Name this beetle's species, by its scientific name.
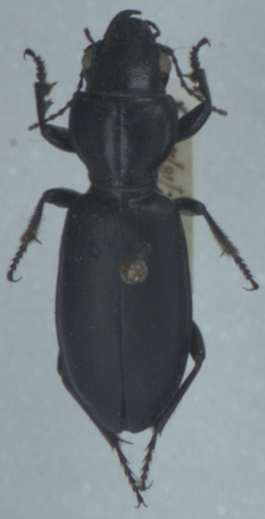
Broscus cephalotes
